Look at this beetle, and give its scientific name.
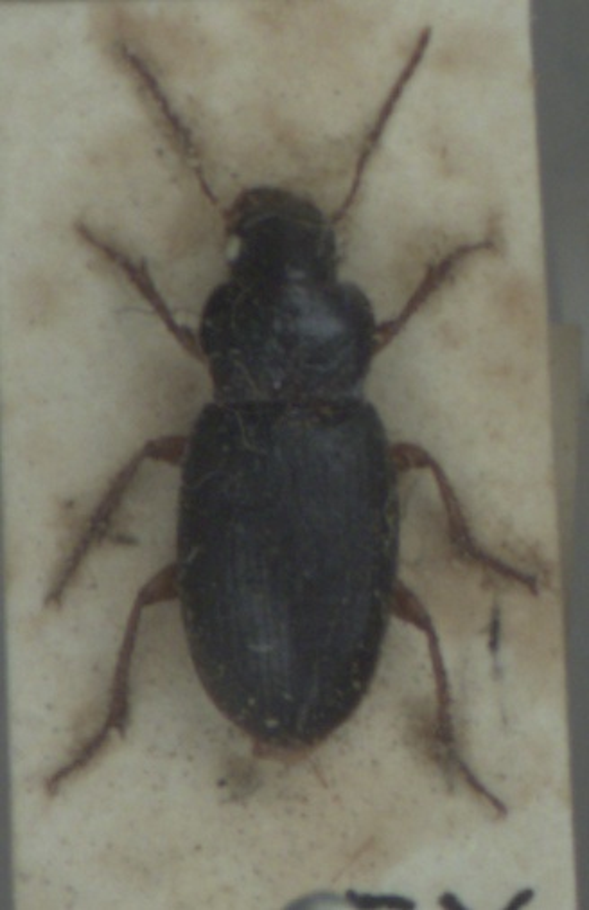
Ophonus rufibarbis
